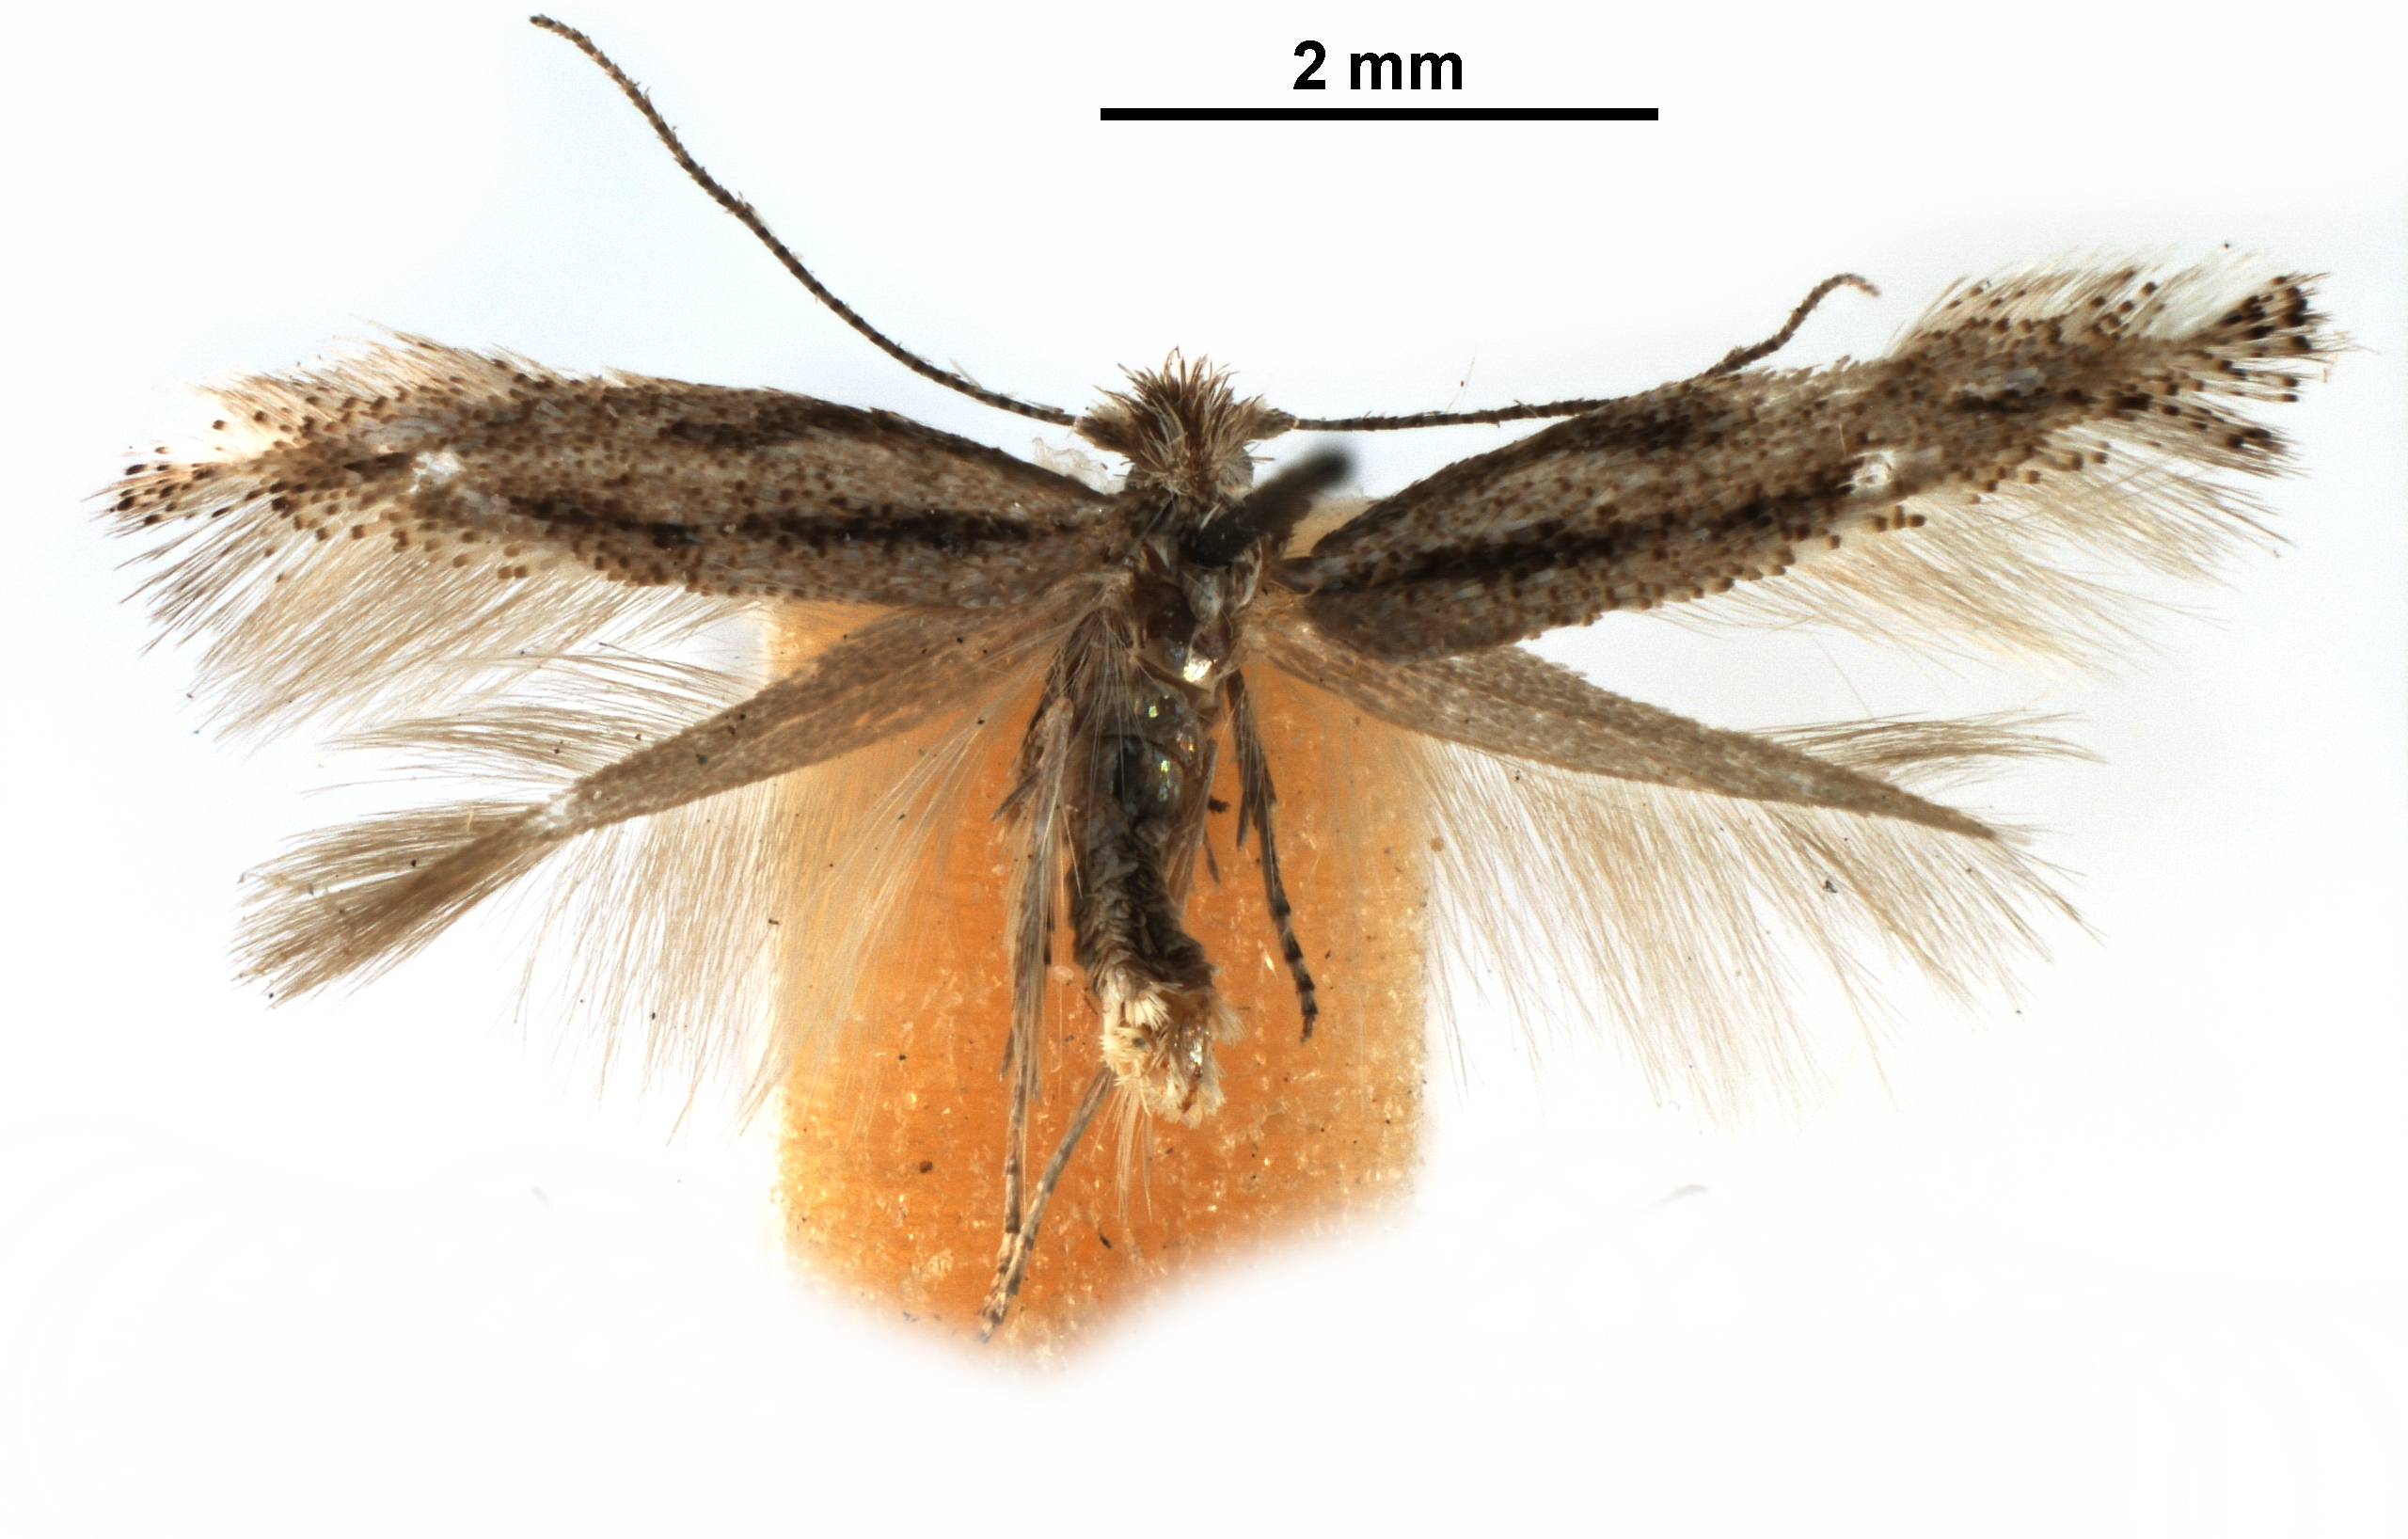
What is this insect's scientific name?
Bucculatrix koebelella
